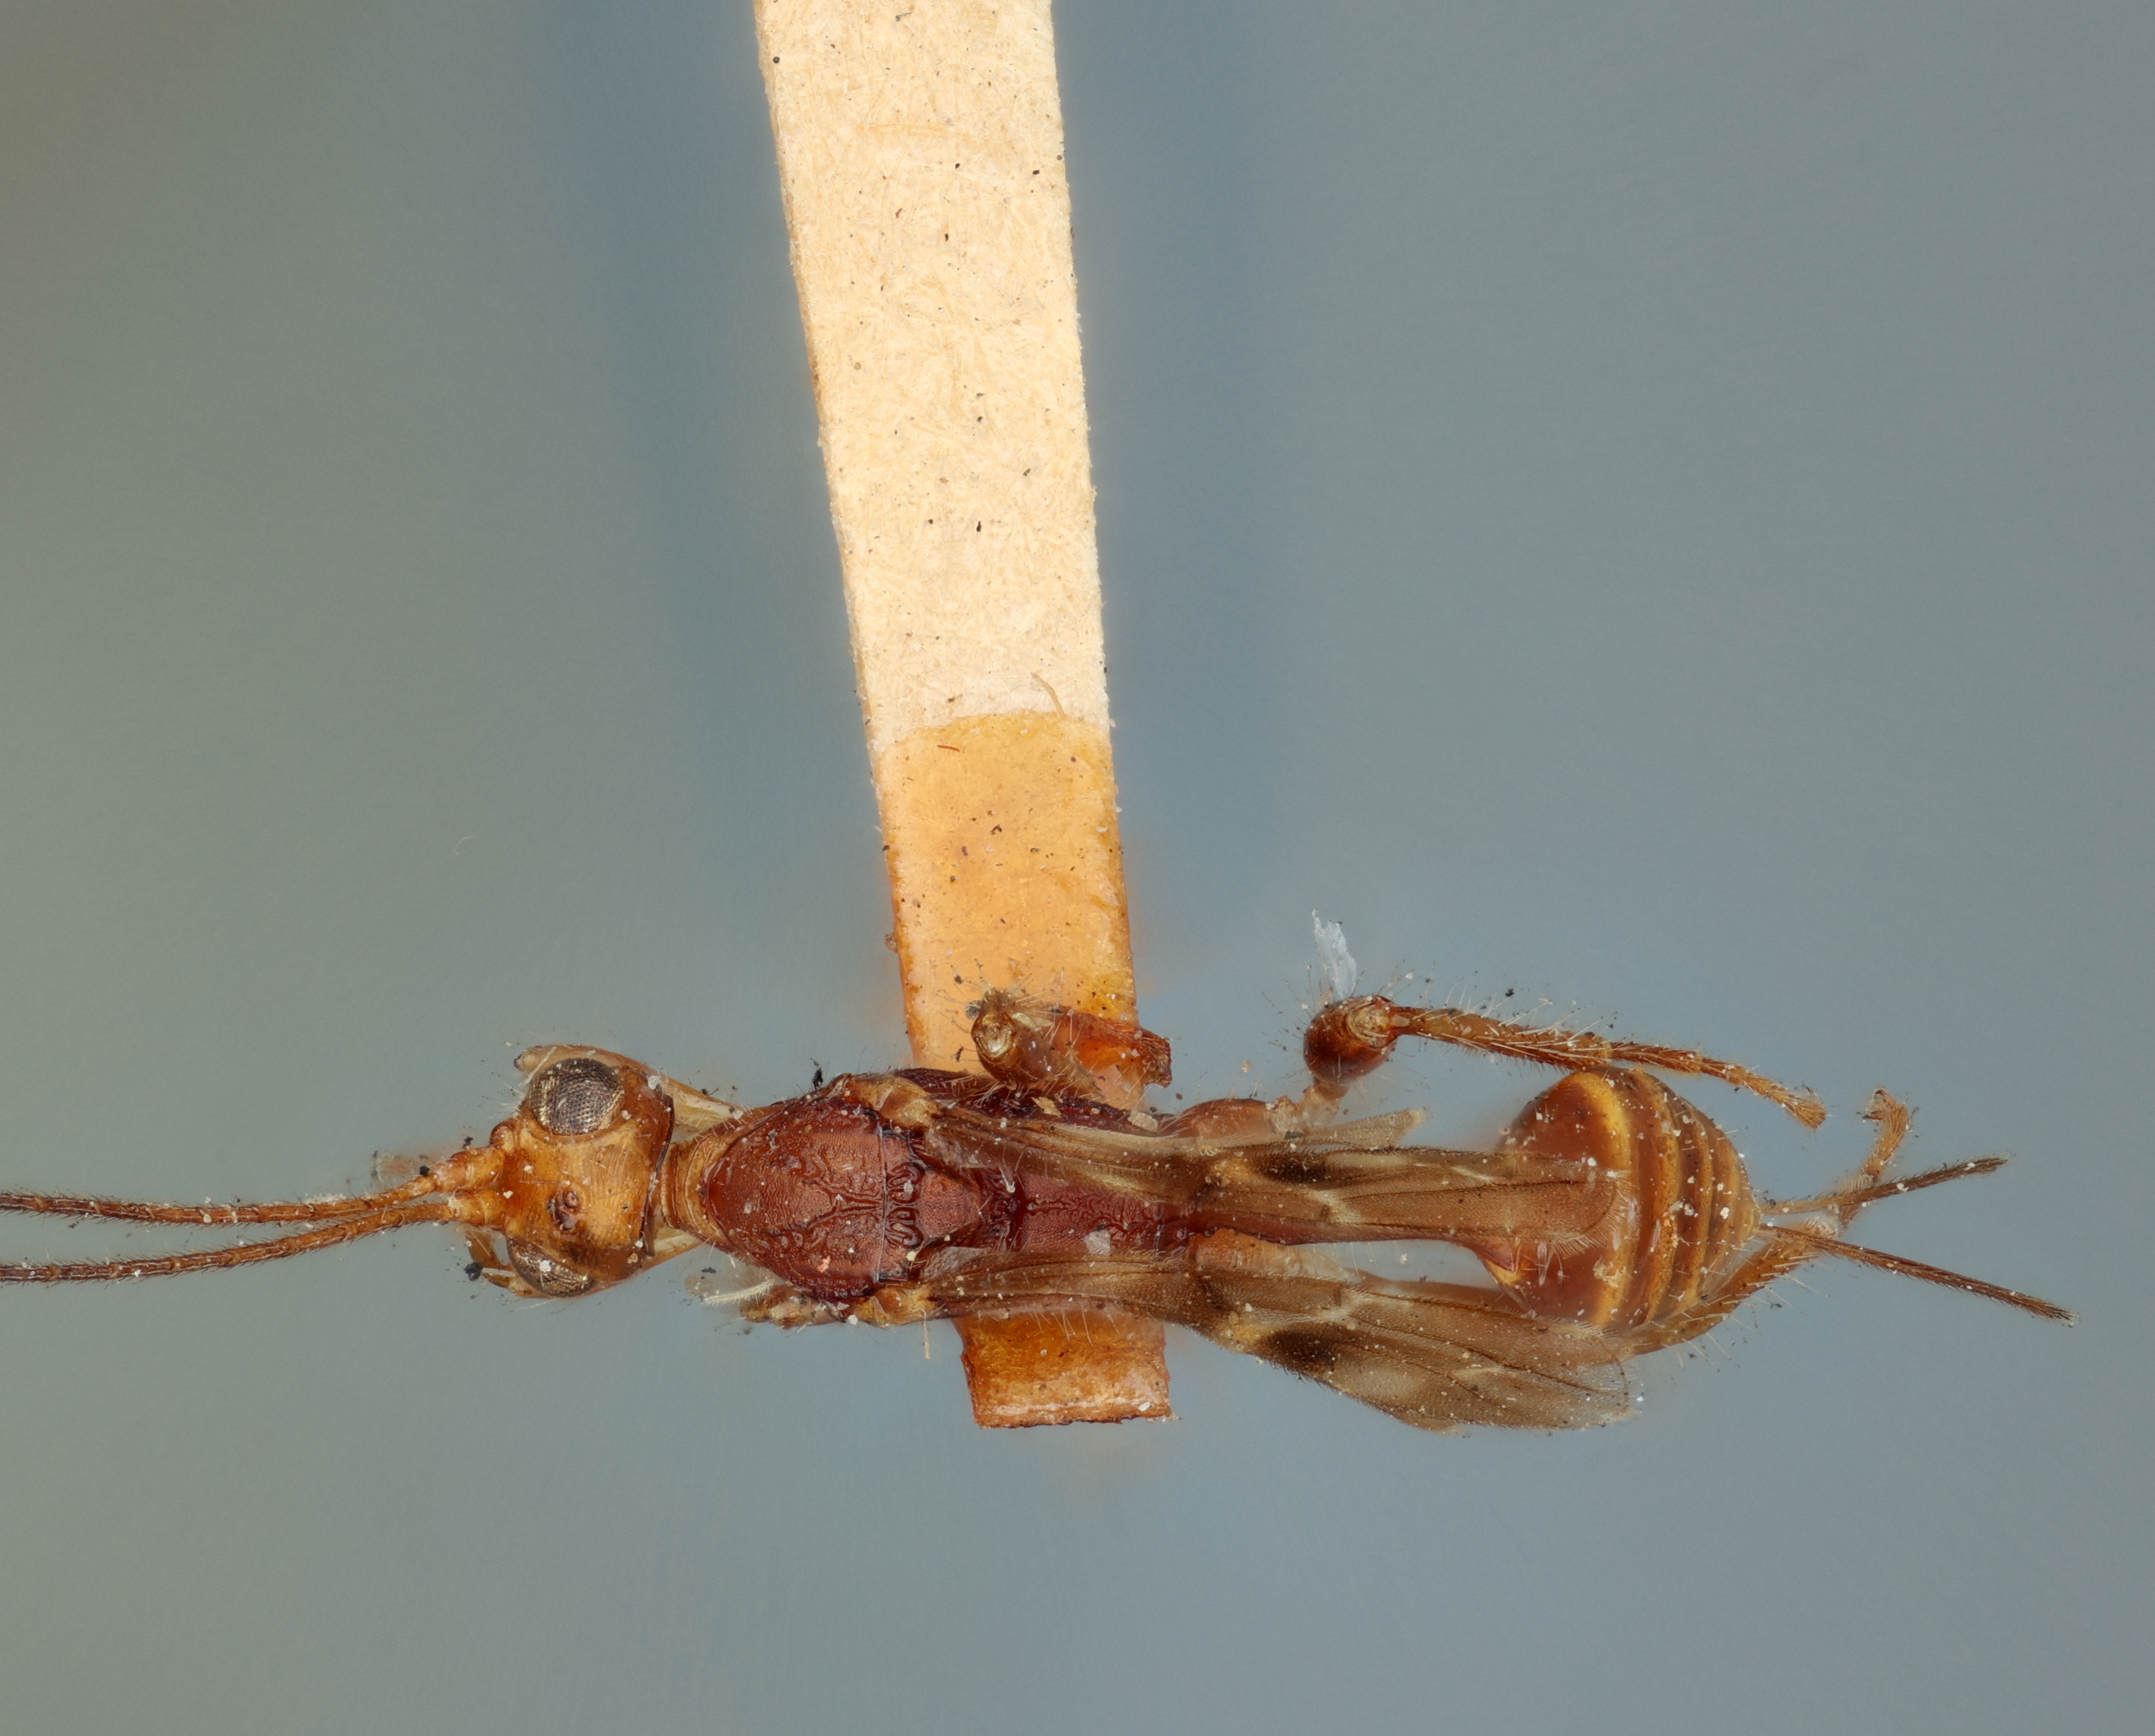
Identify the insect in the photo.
Spathius prodicus
